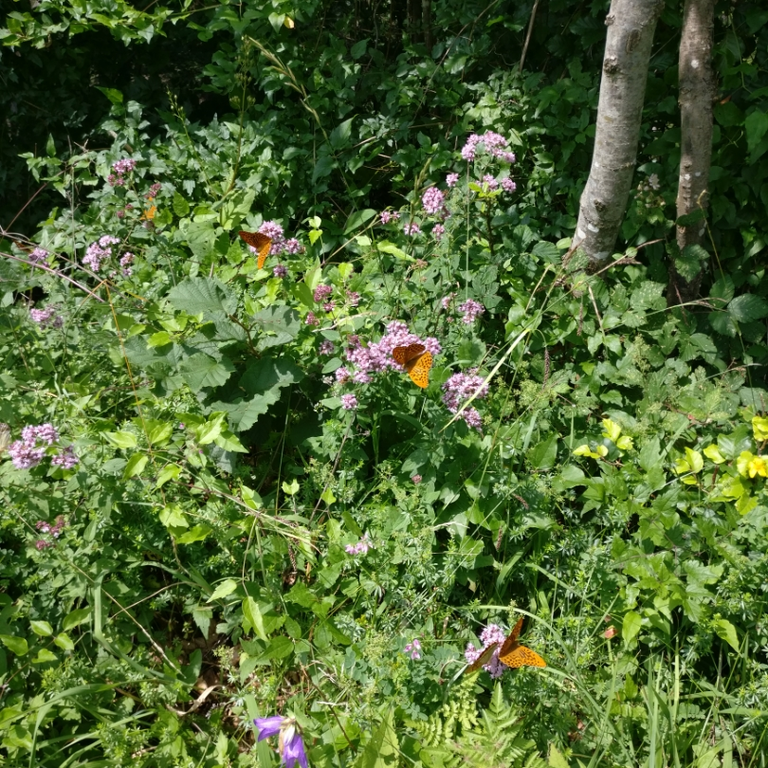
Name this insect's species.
Argynnis paphia
